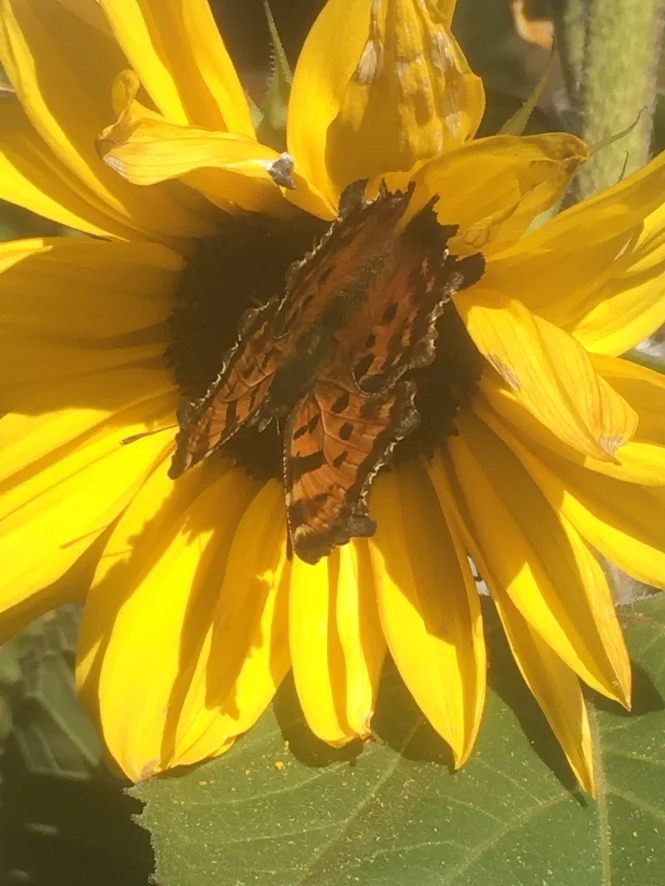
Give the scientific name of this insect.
Polygonia c-album
